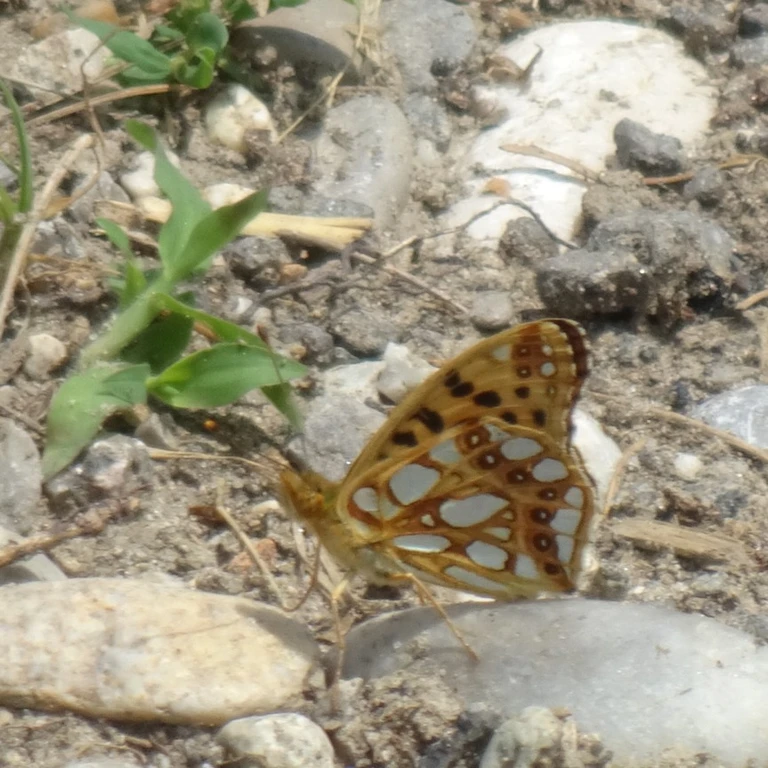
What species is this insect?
Issoria lathonia
